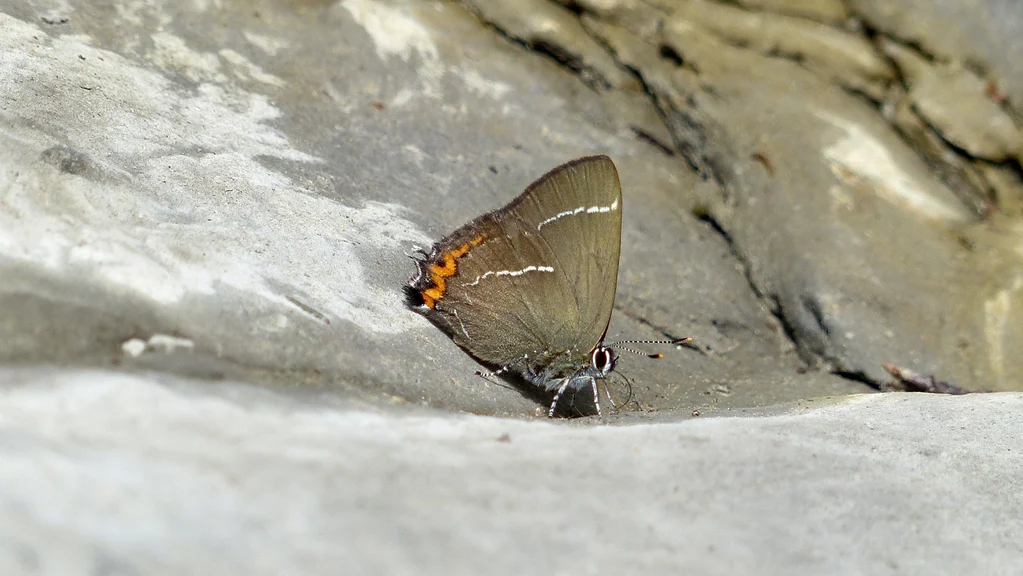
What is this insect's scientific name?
Satyrium w-album
